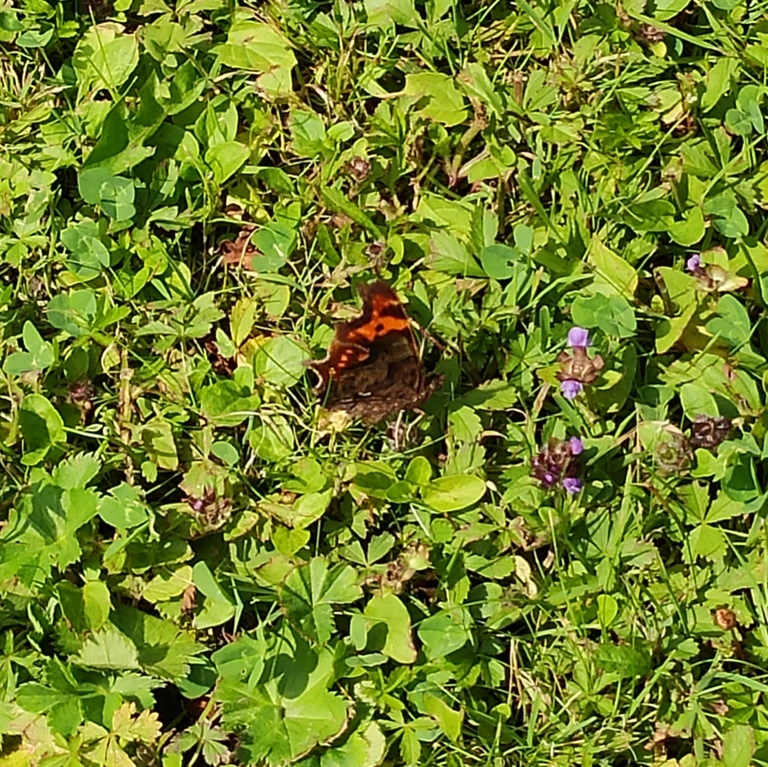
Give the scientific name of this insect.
Polygonia c-album
